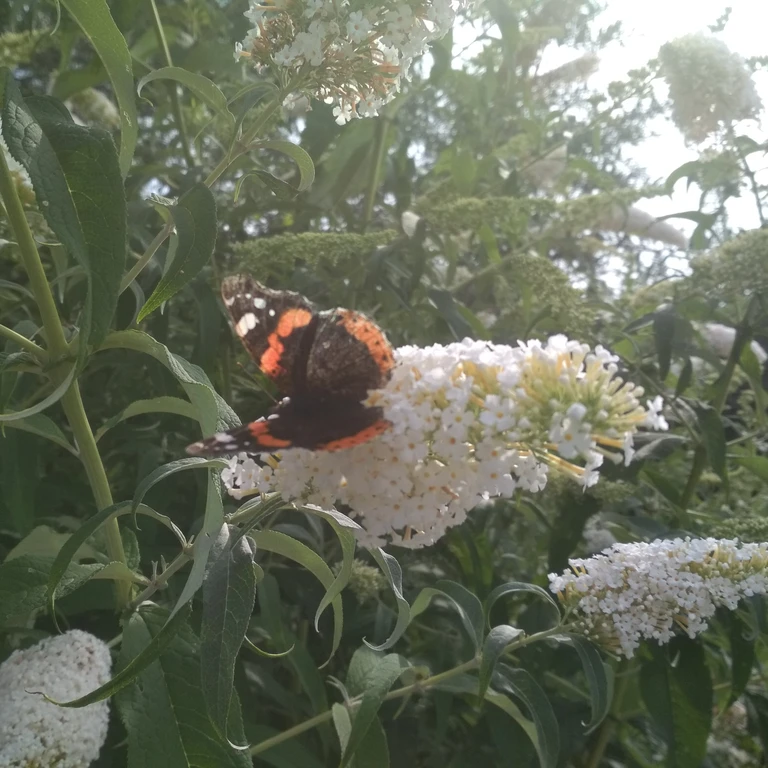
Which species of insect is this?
Vanessa atalanta
